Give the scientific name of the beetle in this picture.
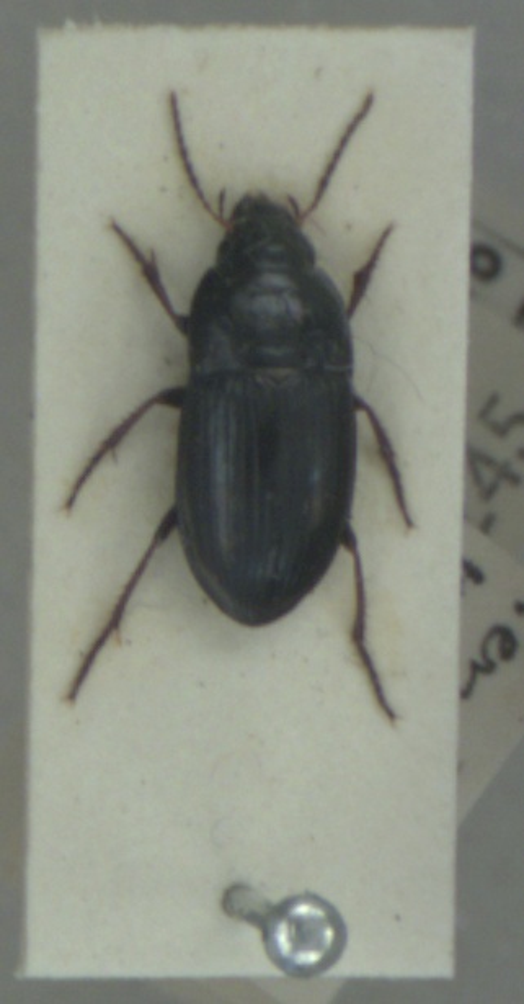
Amara convexior
